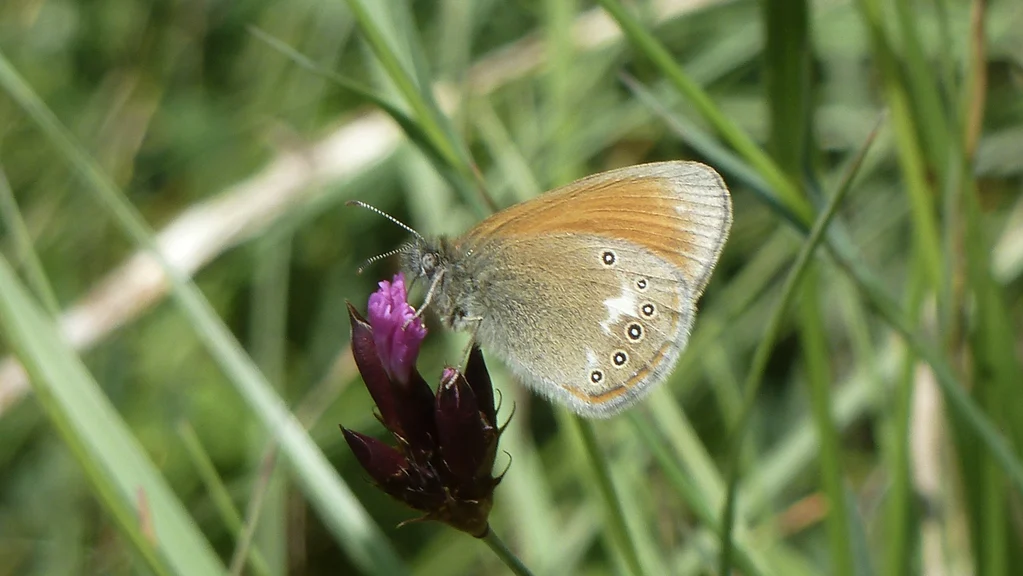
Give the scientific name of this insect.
Coenonympha glycerion (also Coenonympha iphis)
